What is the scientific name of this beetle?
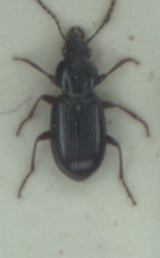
Pterostichus strenuus
